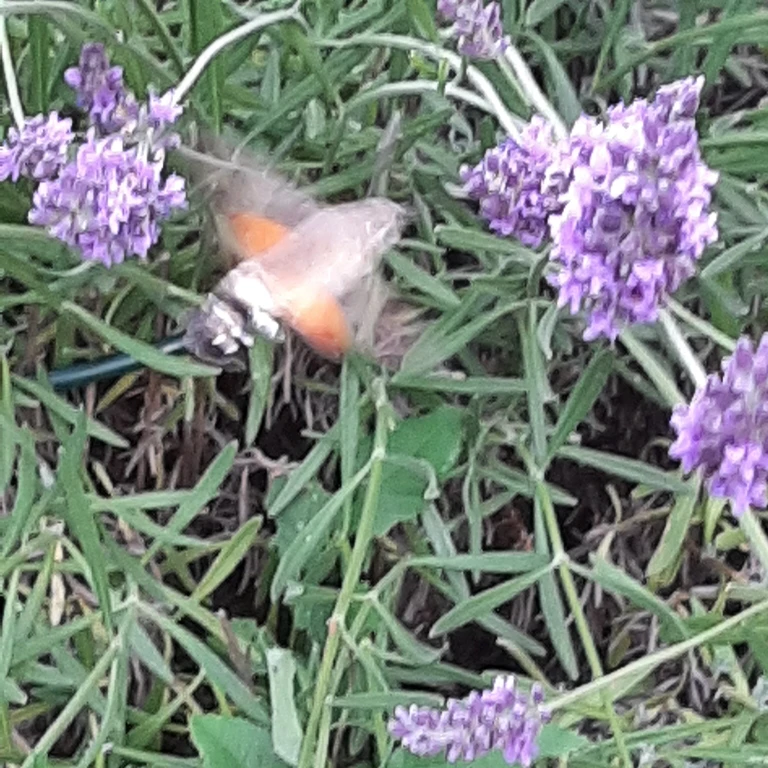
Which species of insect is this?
Macroglossum stellatarum
